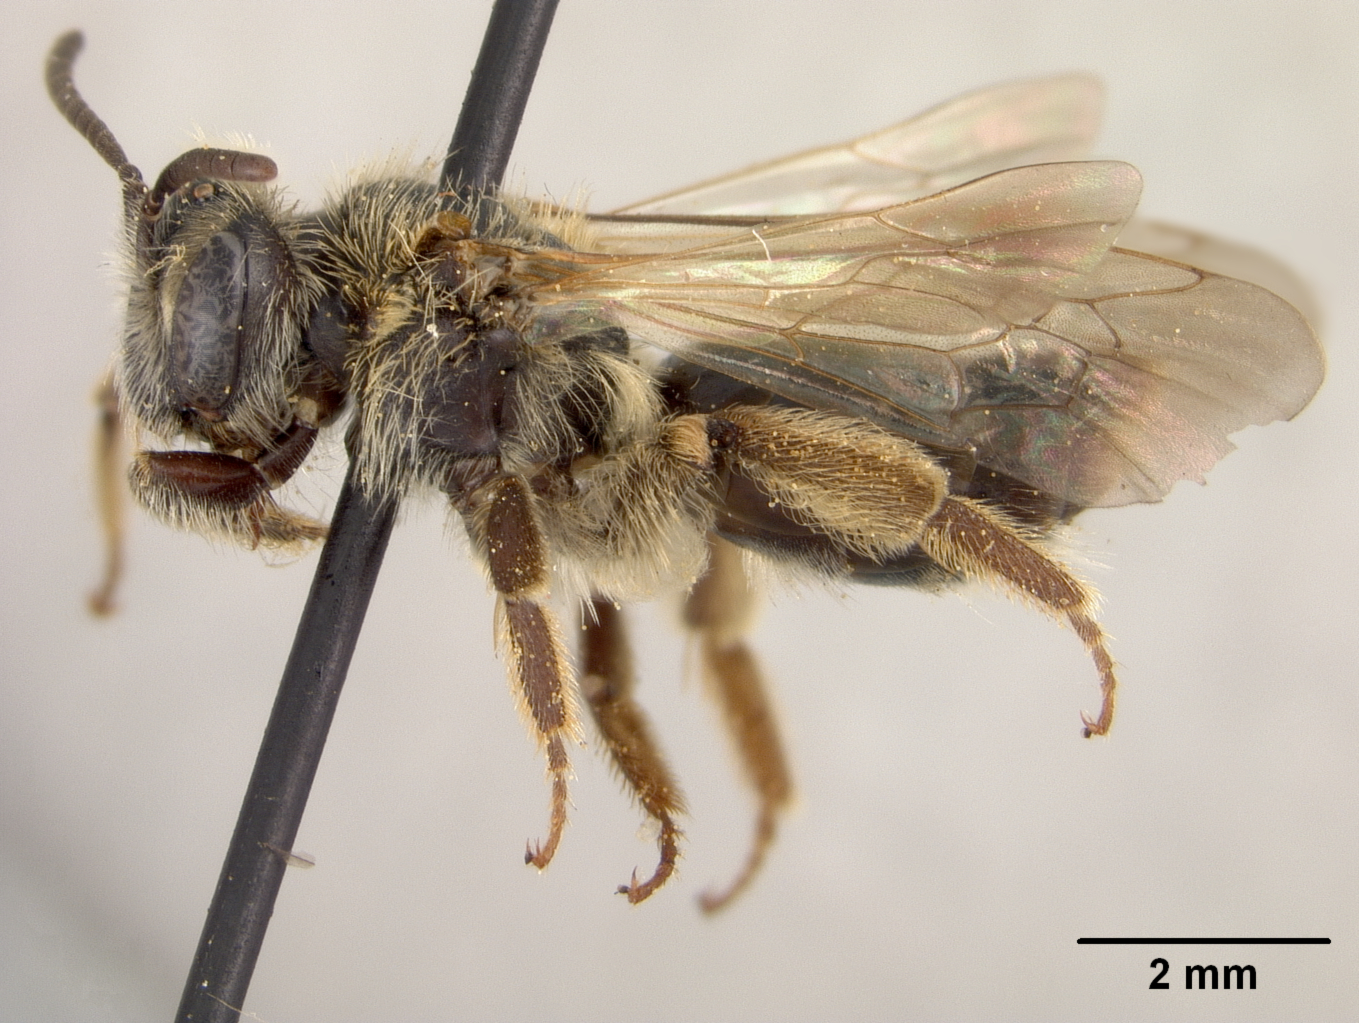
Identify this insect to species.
Andrena chippewaensis
